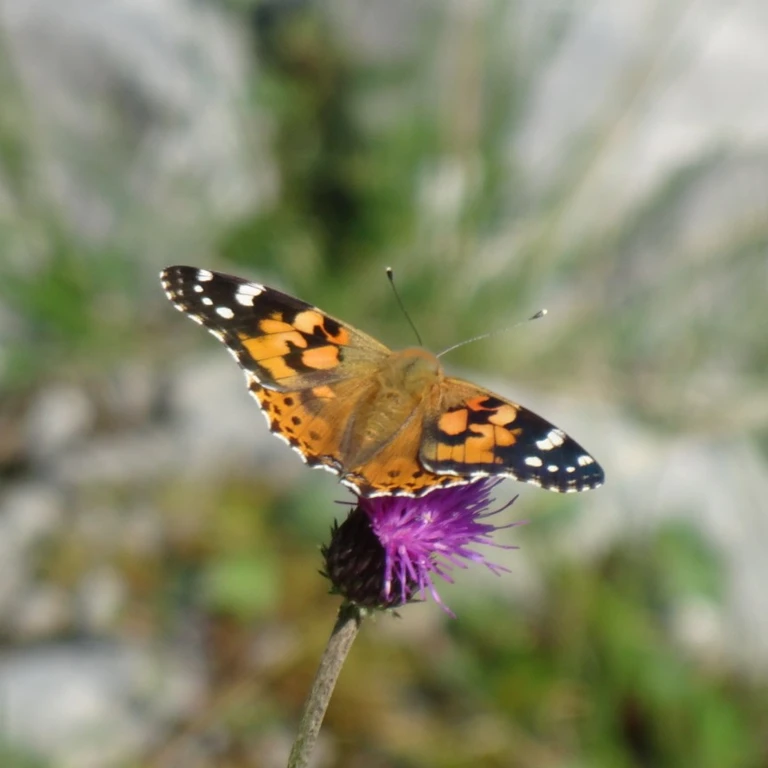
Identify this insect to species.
Vanessa cardui
